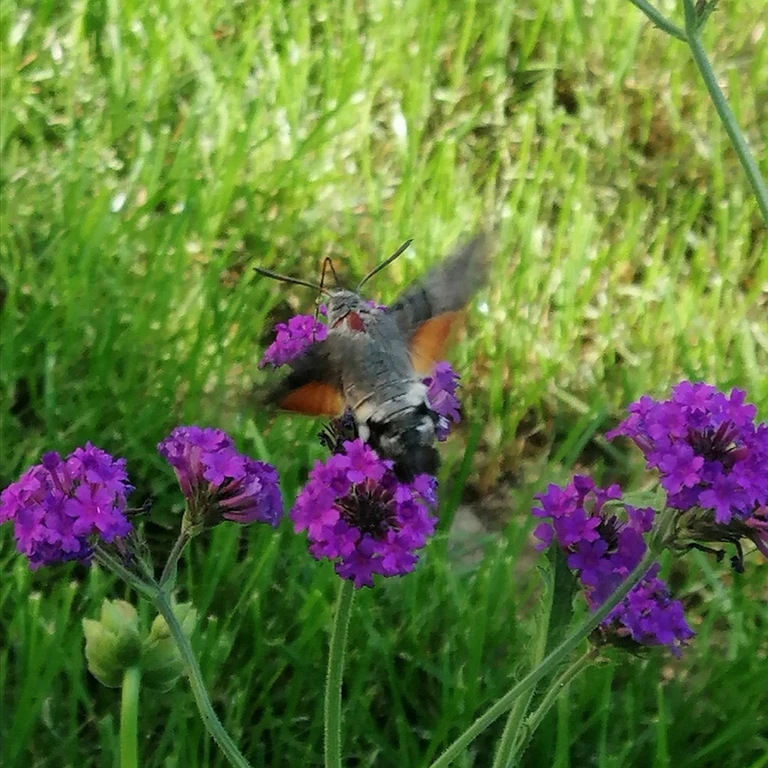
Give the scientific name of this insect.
Macroglossum stellatarum
